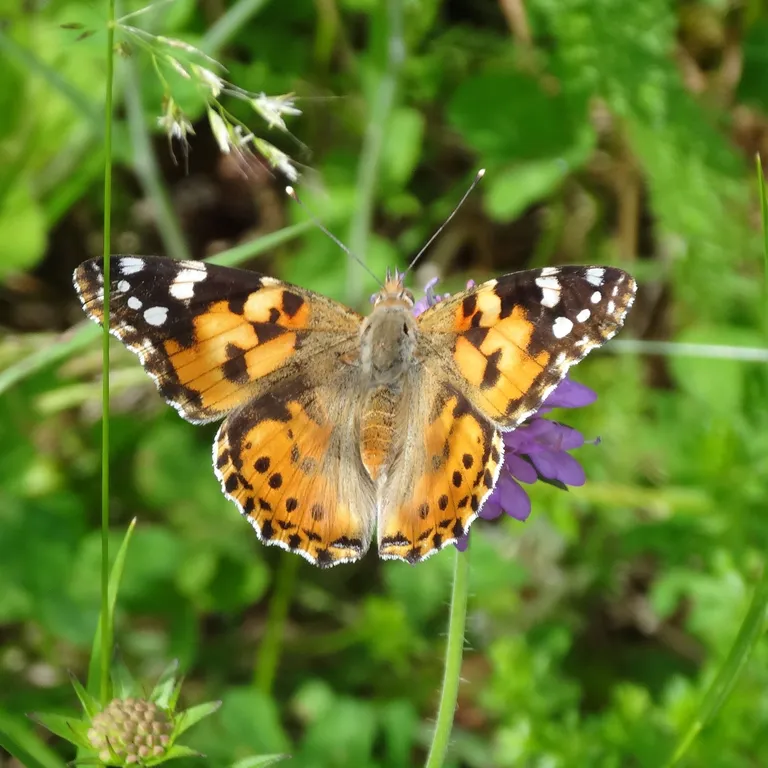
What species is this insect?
Vanessa cardui
